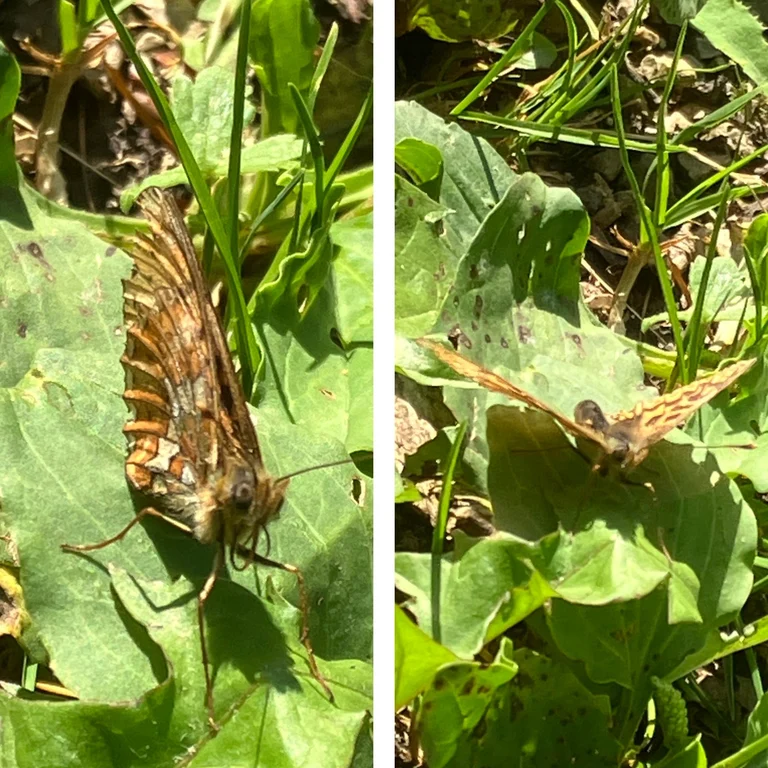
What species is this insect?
Boloria euphrosyne (also Clossiana euphrosyne)
